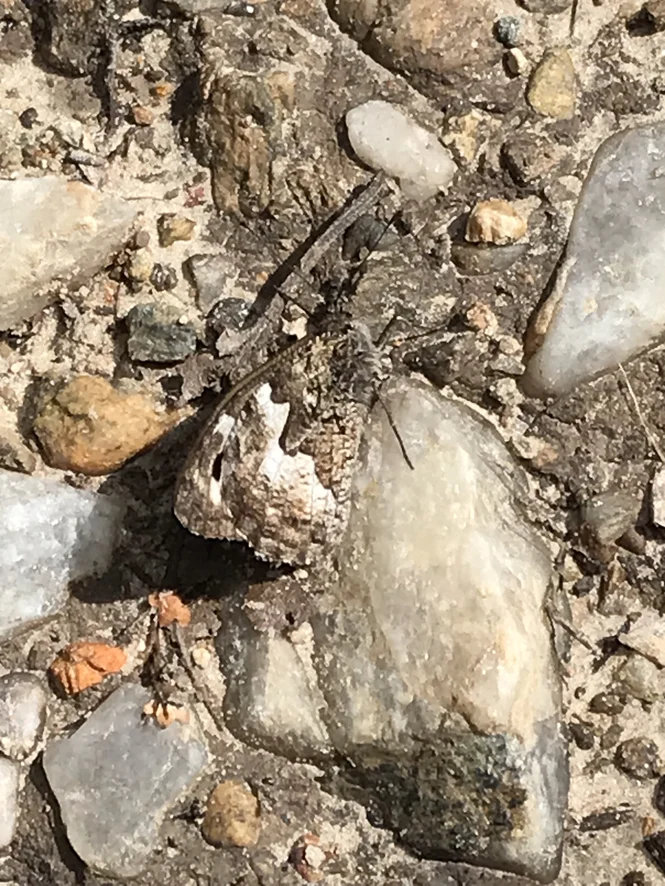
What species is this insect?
Hipparchia semele
